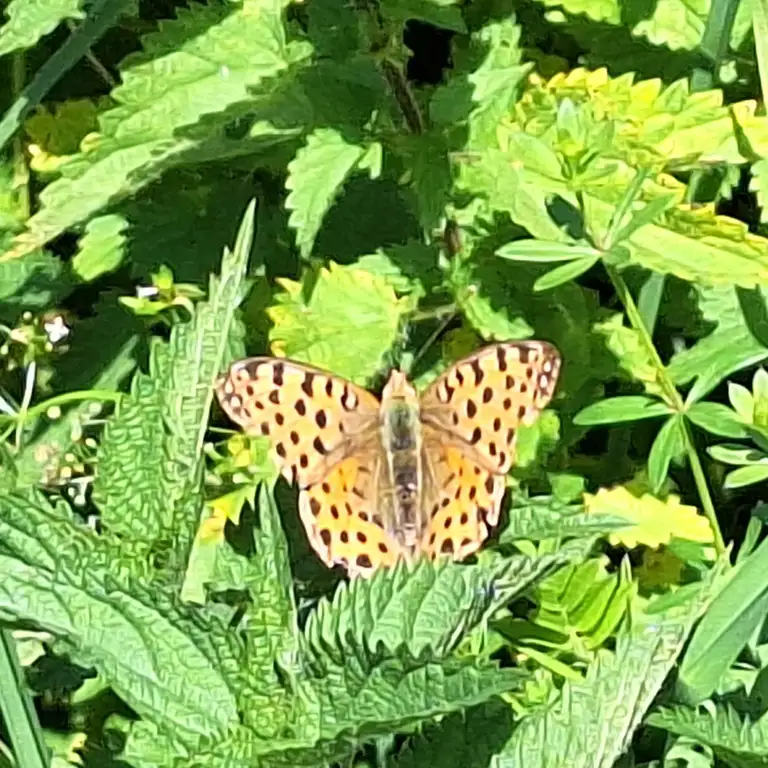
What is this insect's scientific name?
Issoria lathonia
